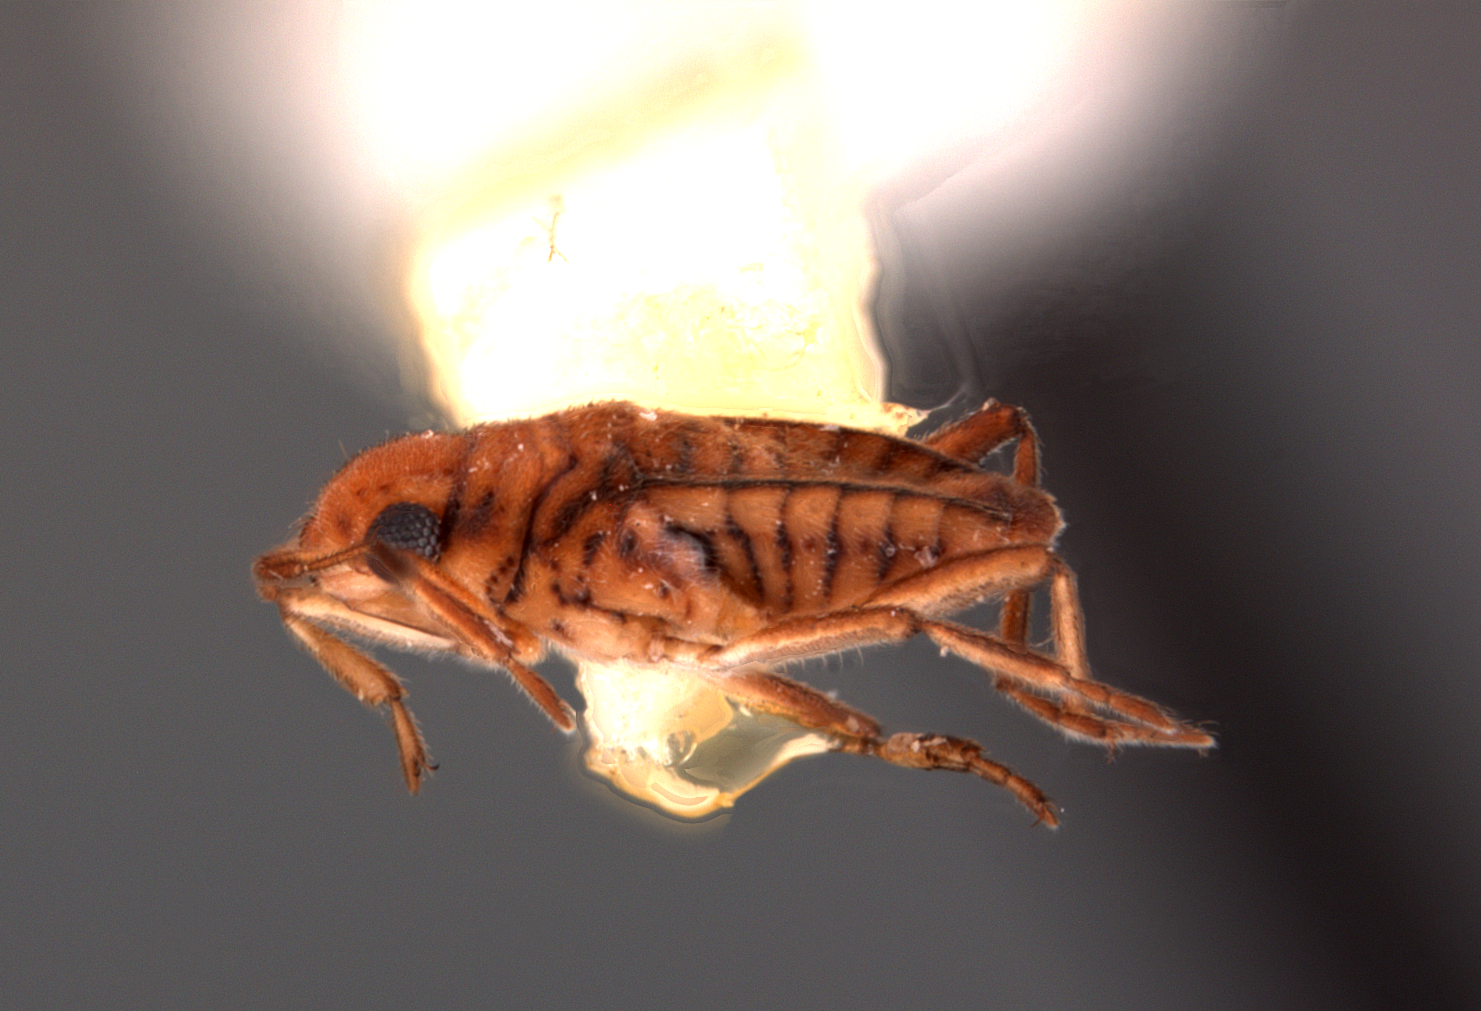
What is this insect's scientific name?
Microvelia rasilis
